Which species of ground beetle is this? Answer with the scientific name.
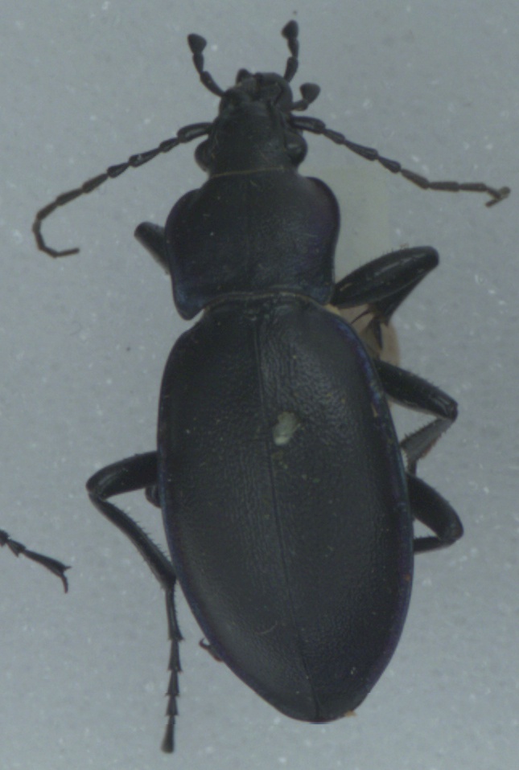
Carabus violaceus
